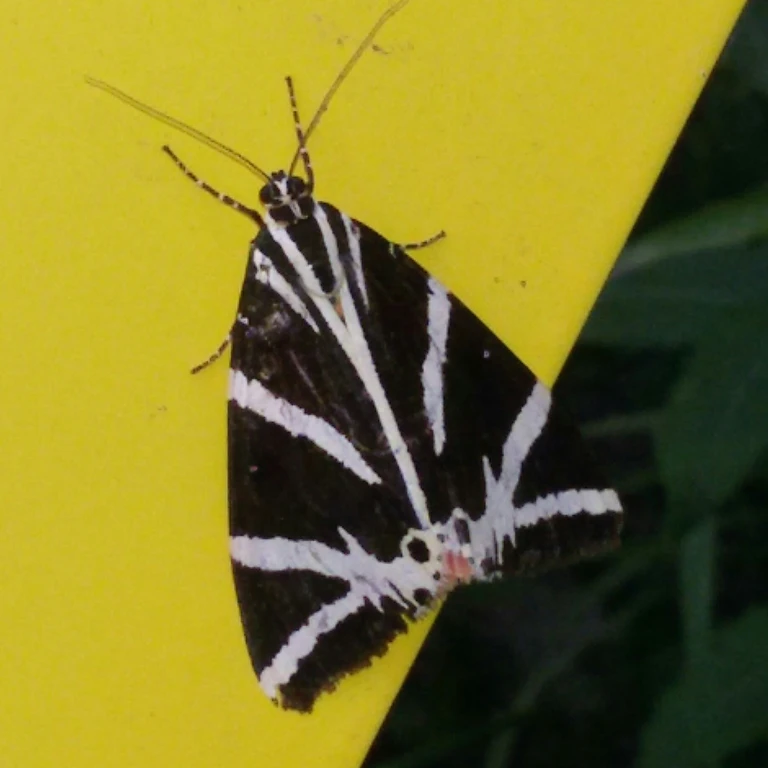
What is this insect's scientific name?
Euplagia quadripunctaria
